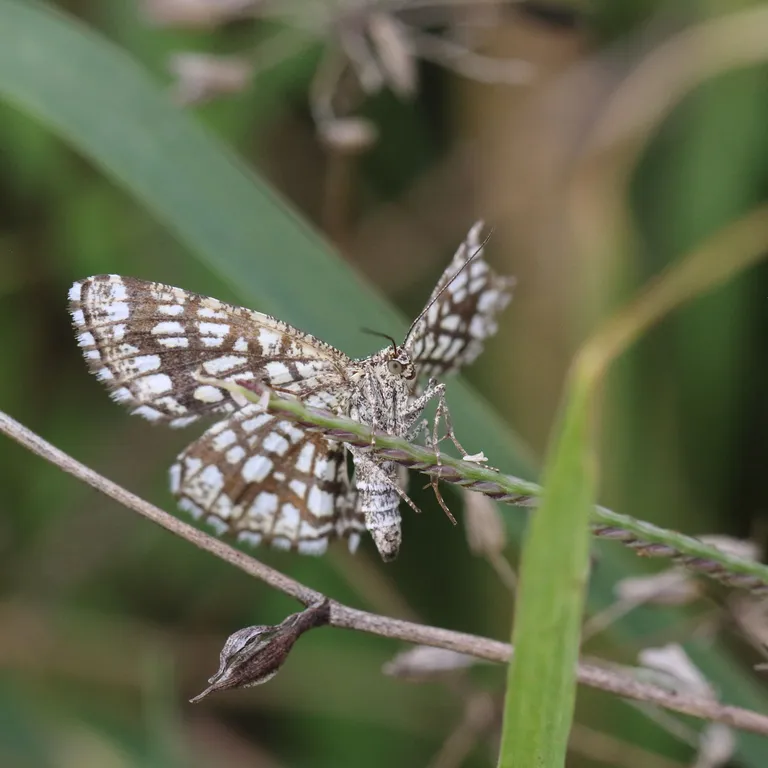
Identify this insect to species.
Chiasmia clathrata
